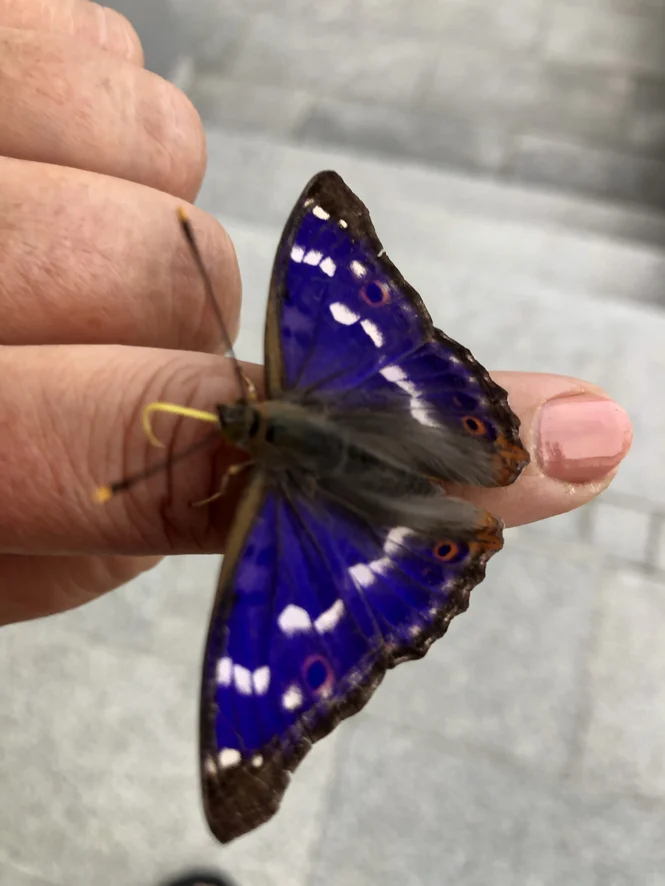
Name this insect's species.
Apatura ilia
